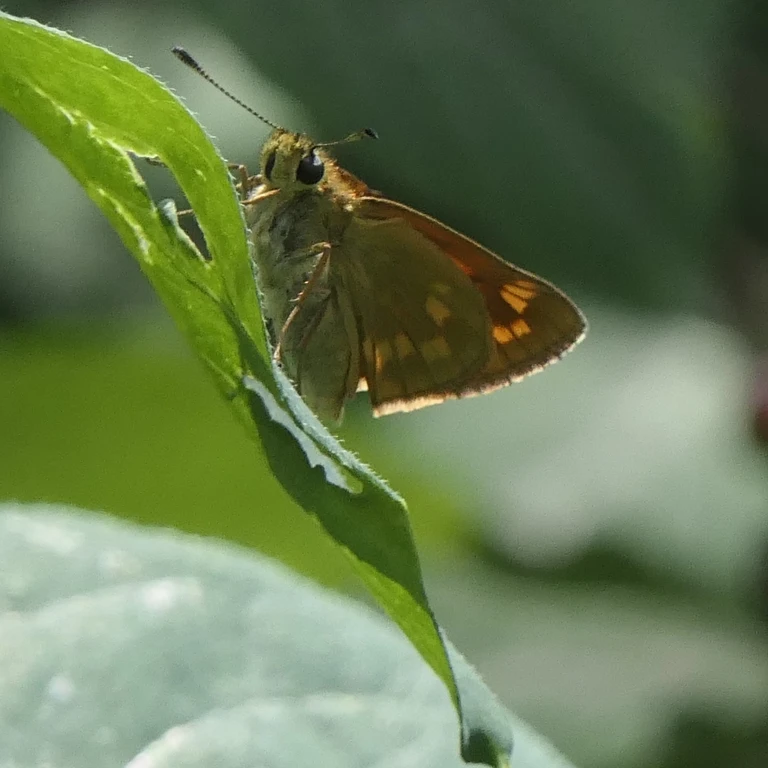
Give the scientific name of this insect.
Ochlodes sylvanus (also Ochlodes venata)
